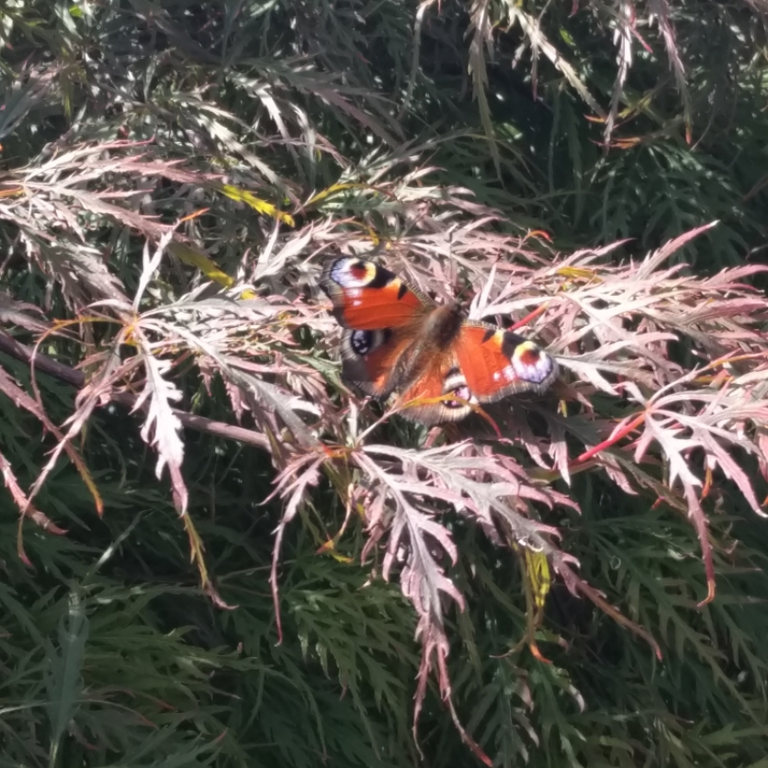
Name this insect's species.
Aglais io
